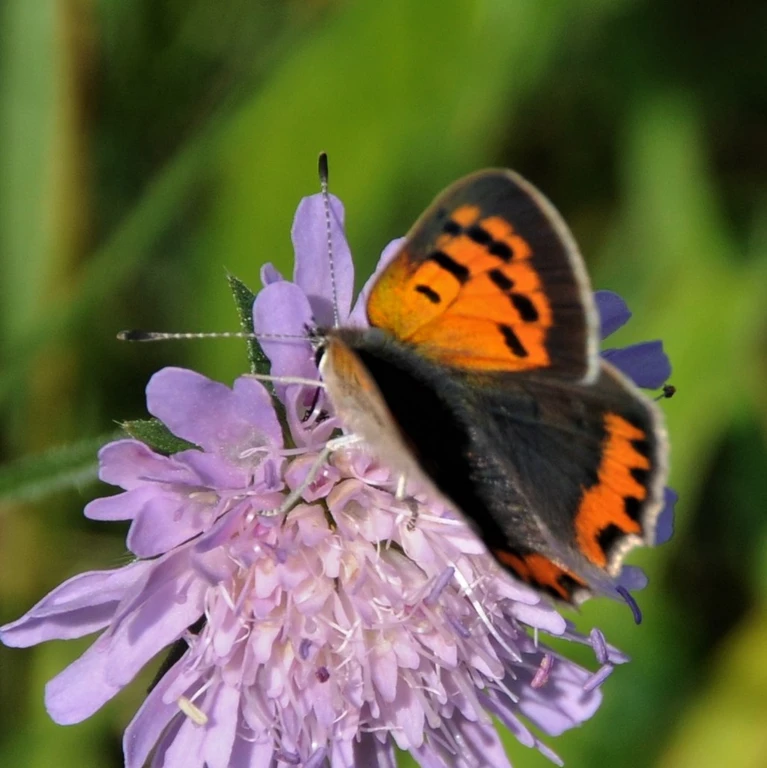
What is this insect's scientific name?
Lycaena phlaeas
